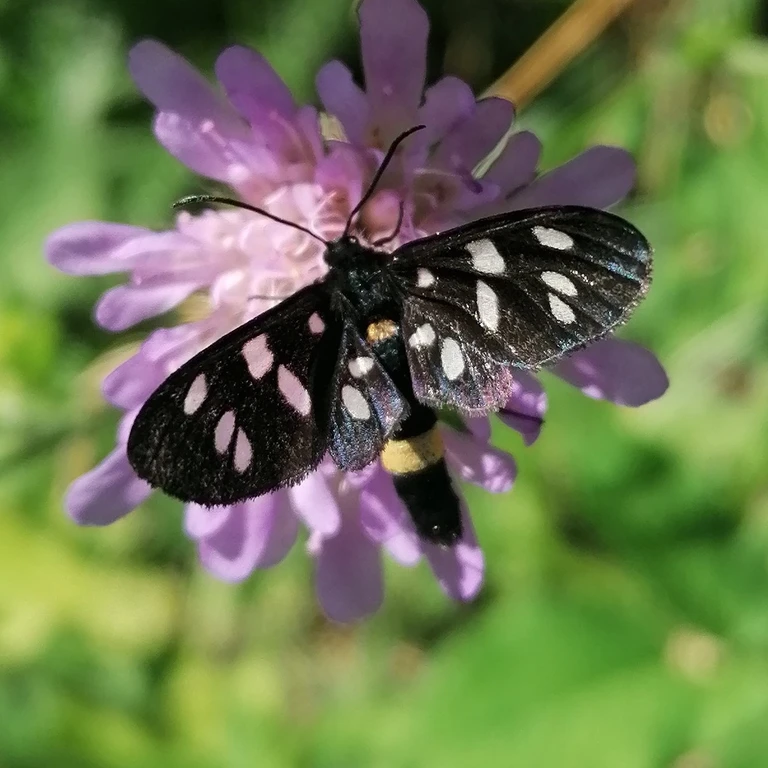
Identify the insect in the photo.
Amata phegea
